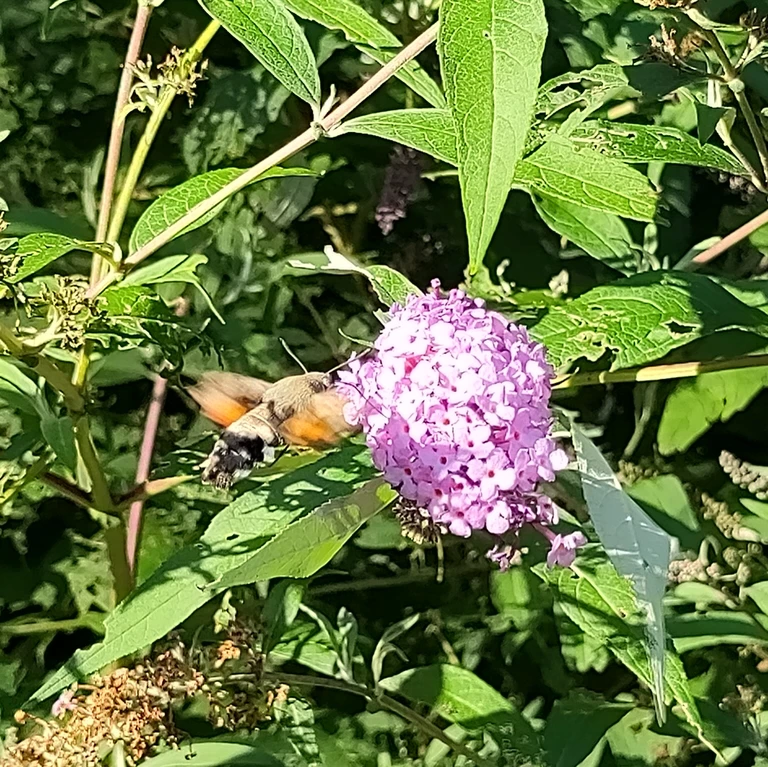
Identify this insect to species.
Macroglossum stellatarum
